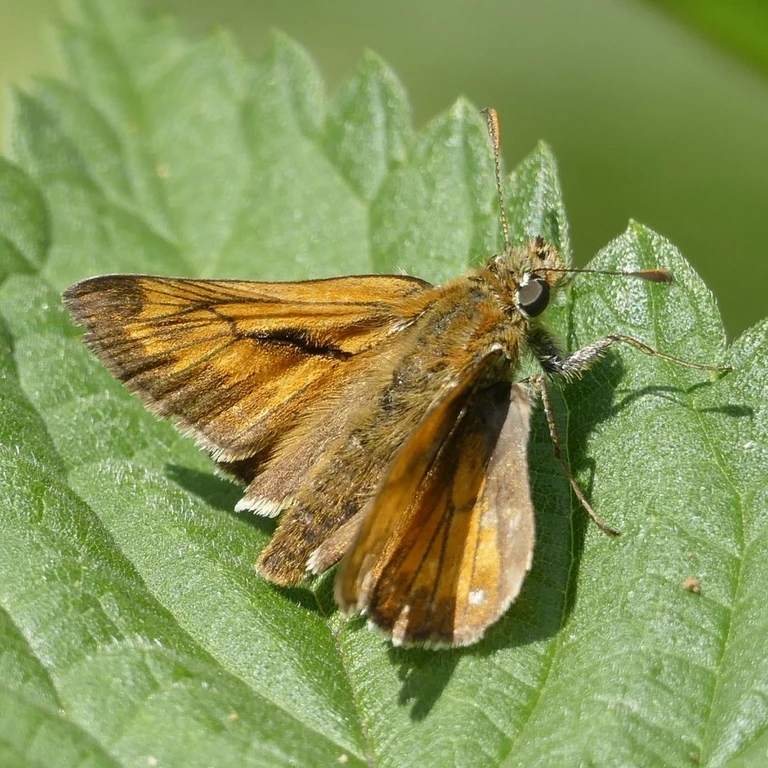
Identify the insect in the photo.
Ochlodes sylvanus (also Ochlodes venata)
